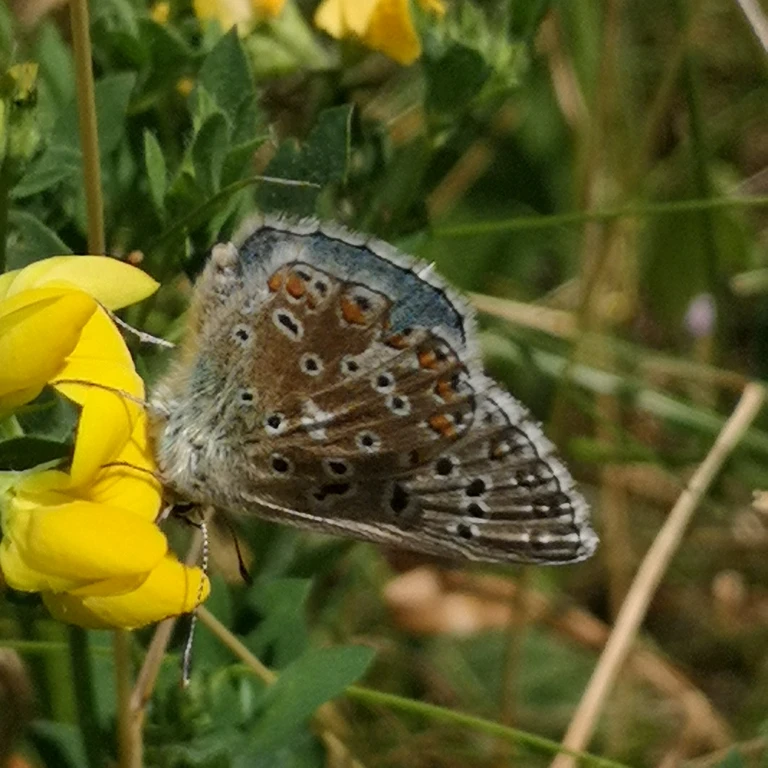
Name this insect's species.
Lysandra bellargus
